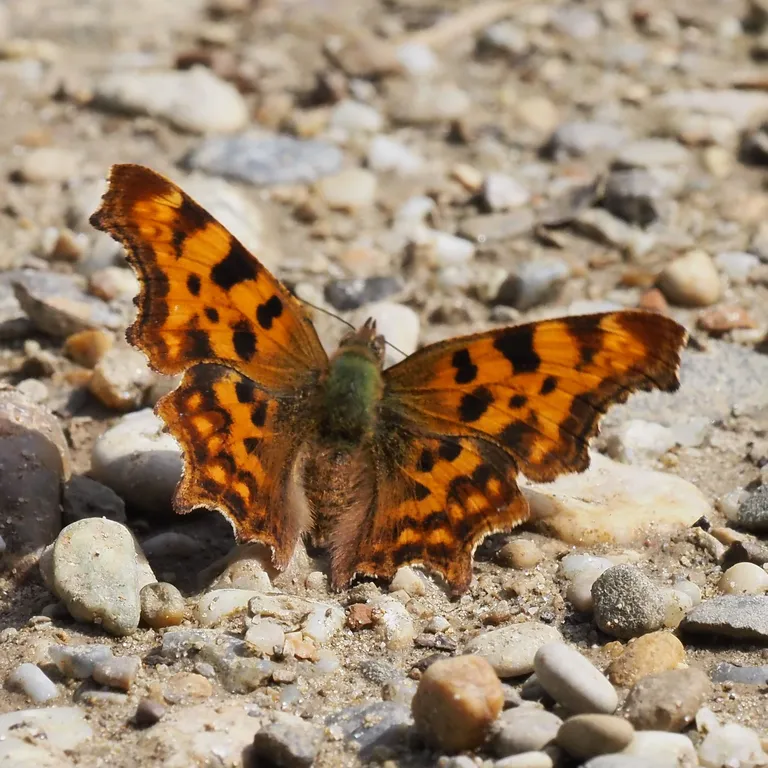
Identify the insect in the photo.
Polygonia c-album
